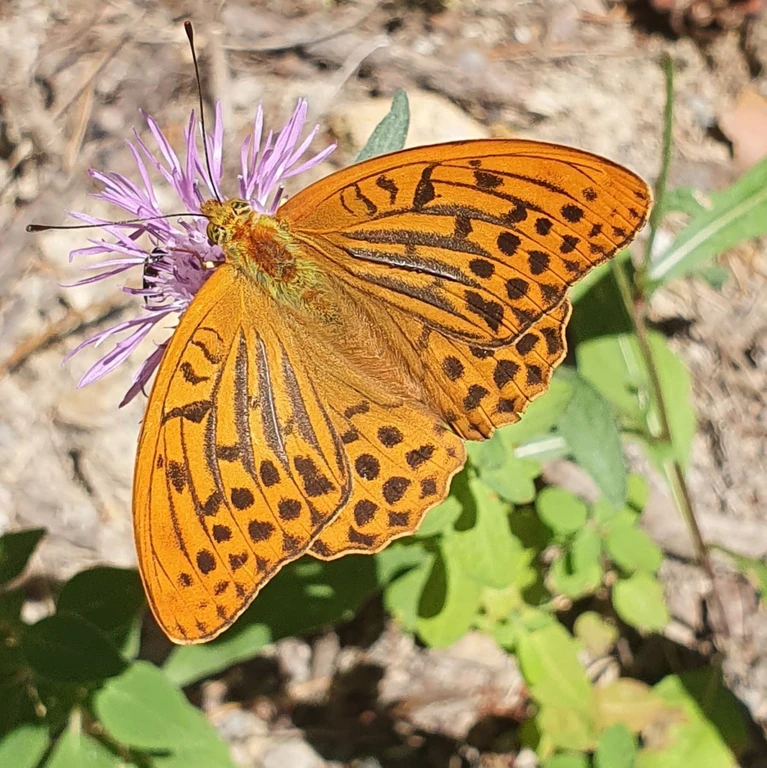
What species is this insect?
Argynnis paphia
